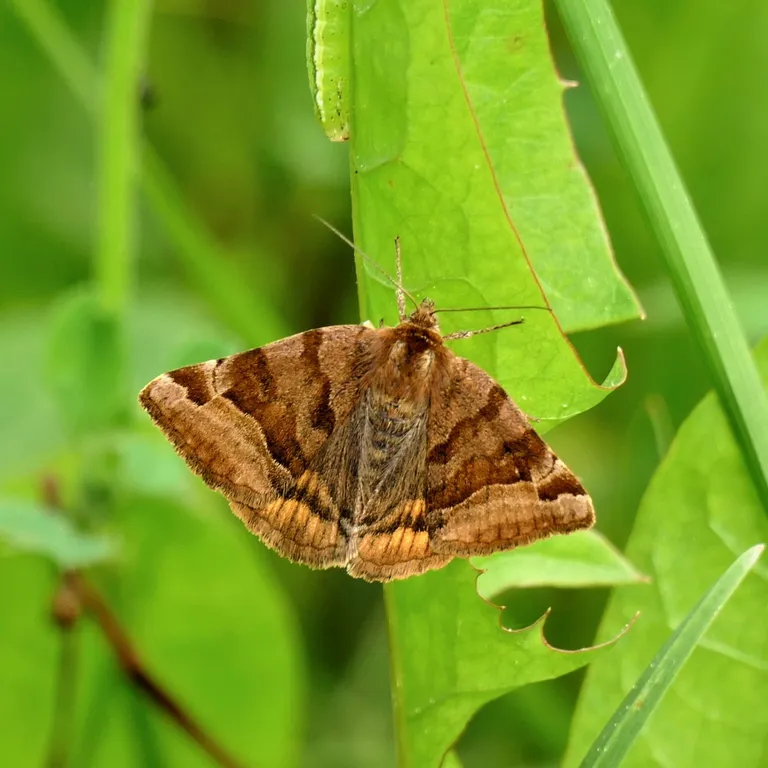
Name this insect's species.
Euclidia glyphica
